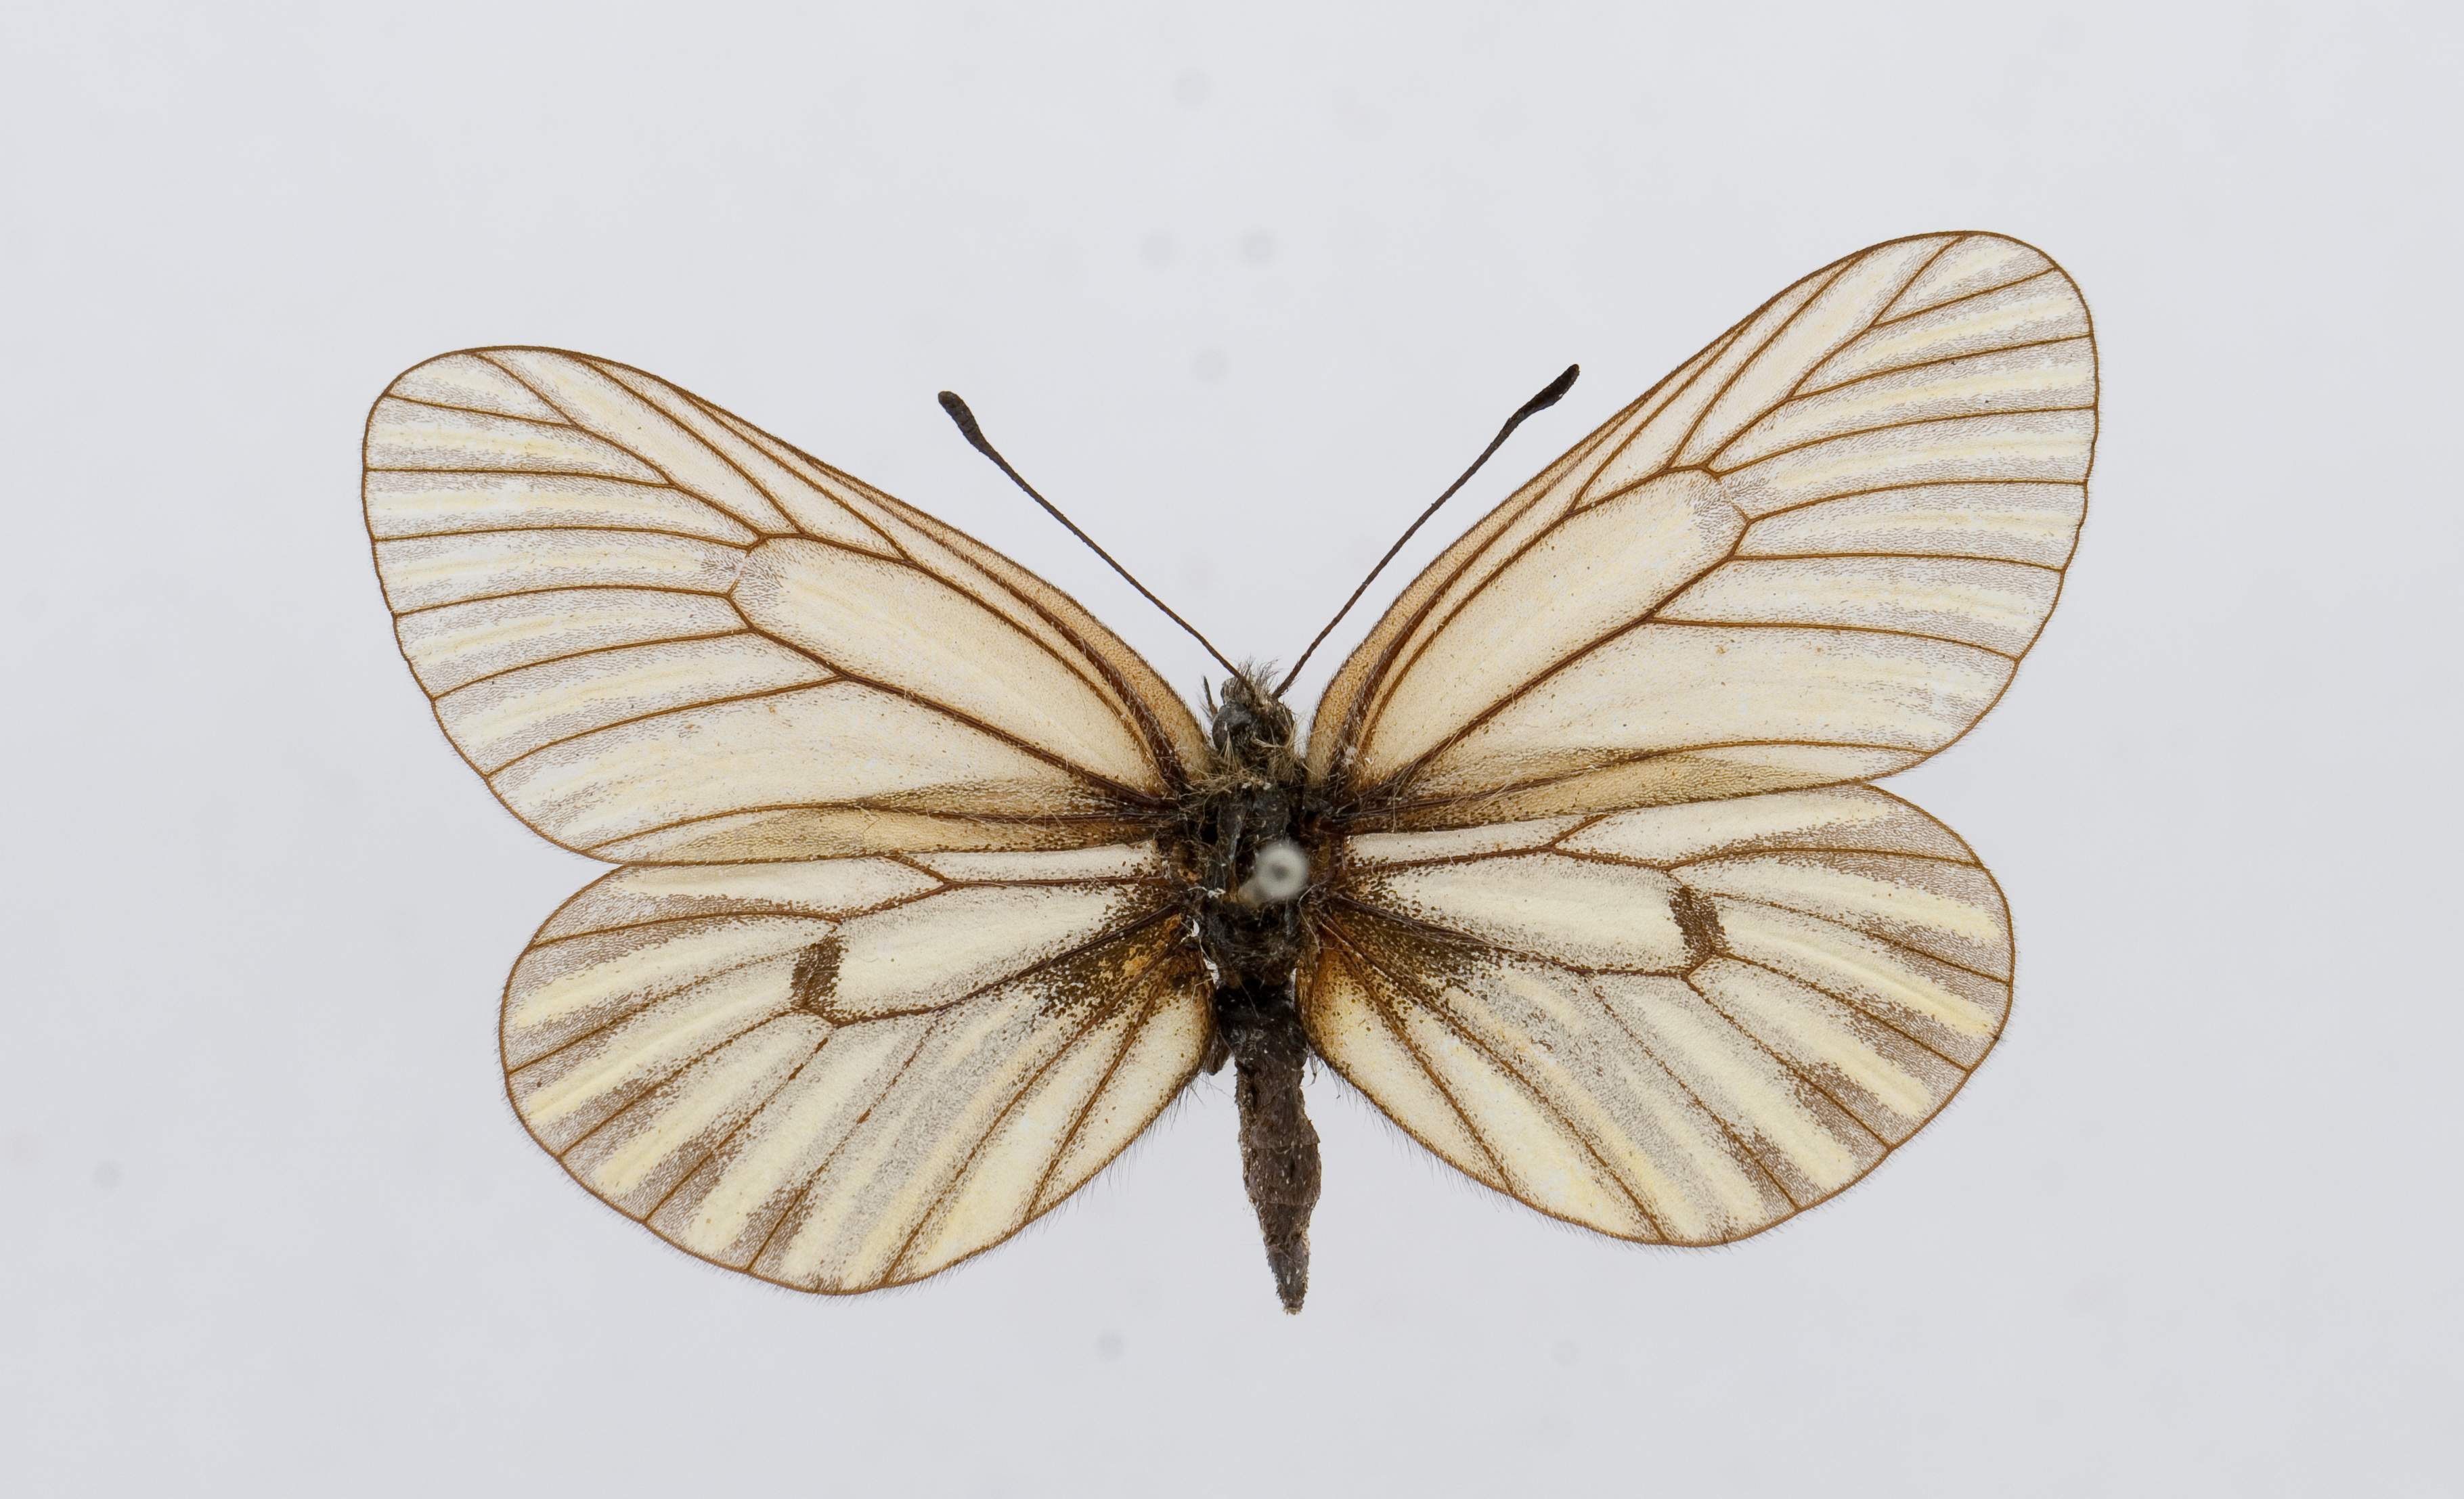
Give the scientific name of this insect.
Aporia peloria
